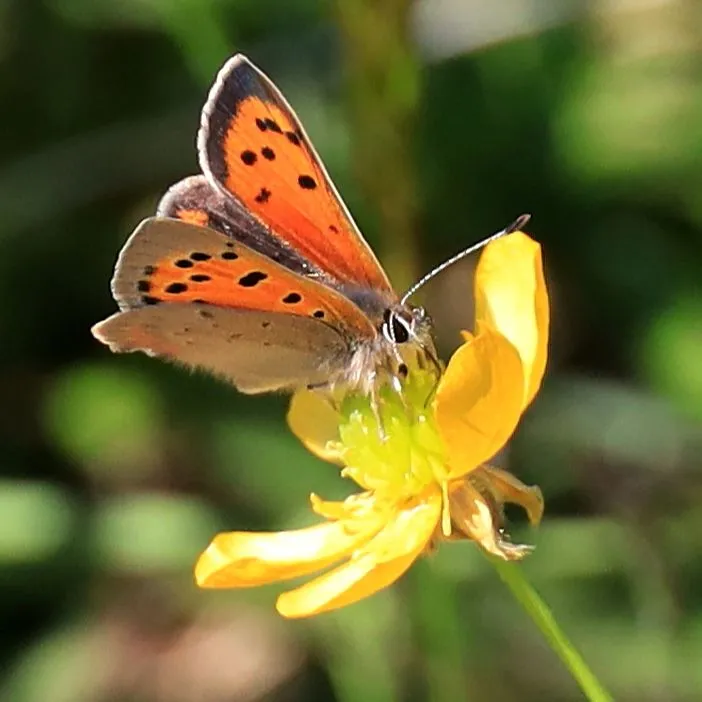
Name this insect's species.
Lycaena phlaeas
